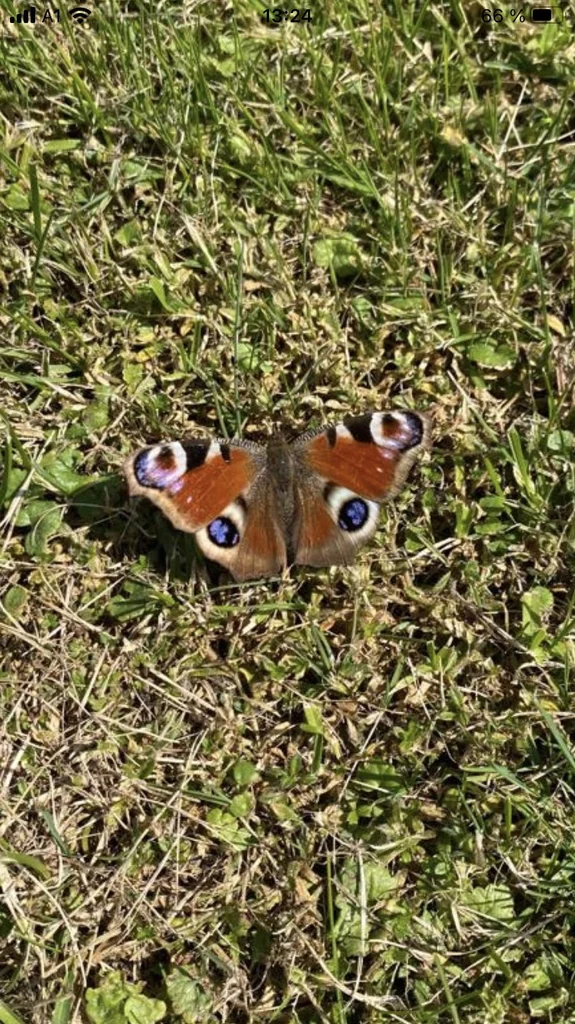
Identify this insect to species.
Aglais io
